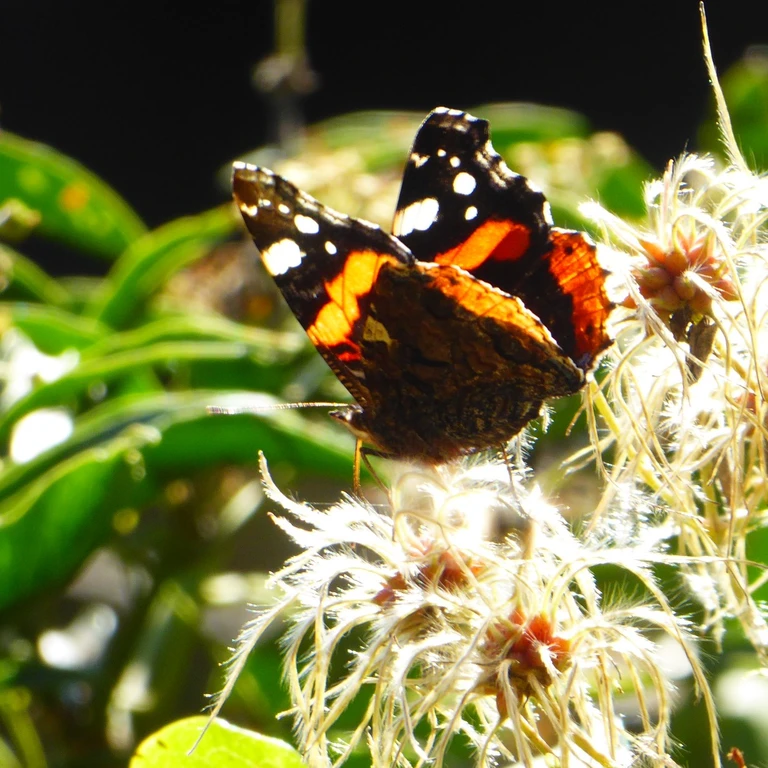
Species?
Vanessa atalanta
